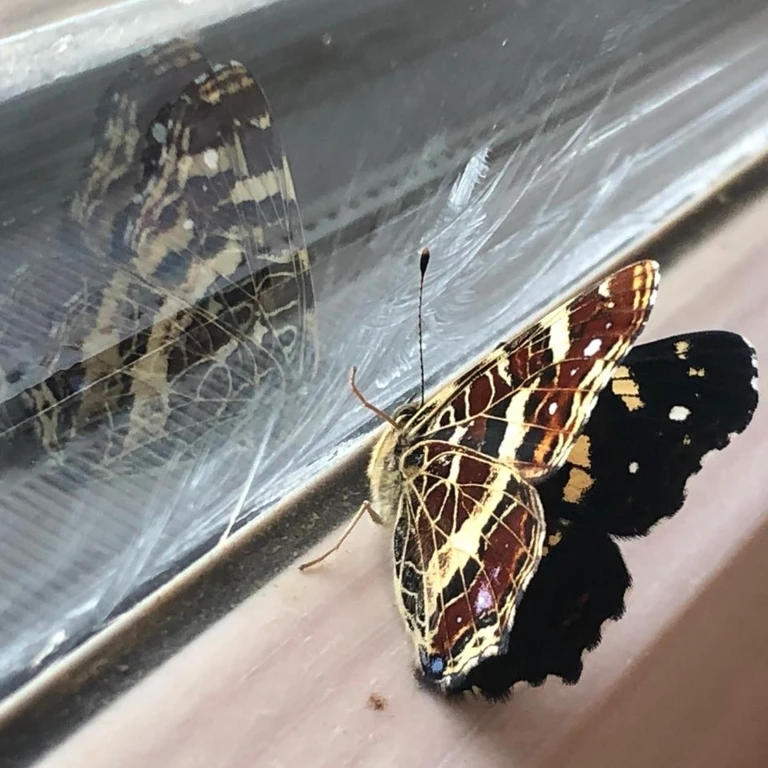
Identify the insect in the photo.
Araschnia levana
